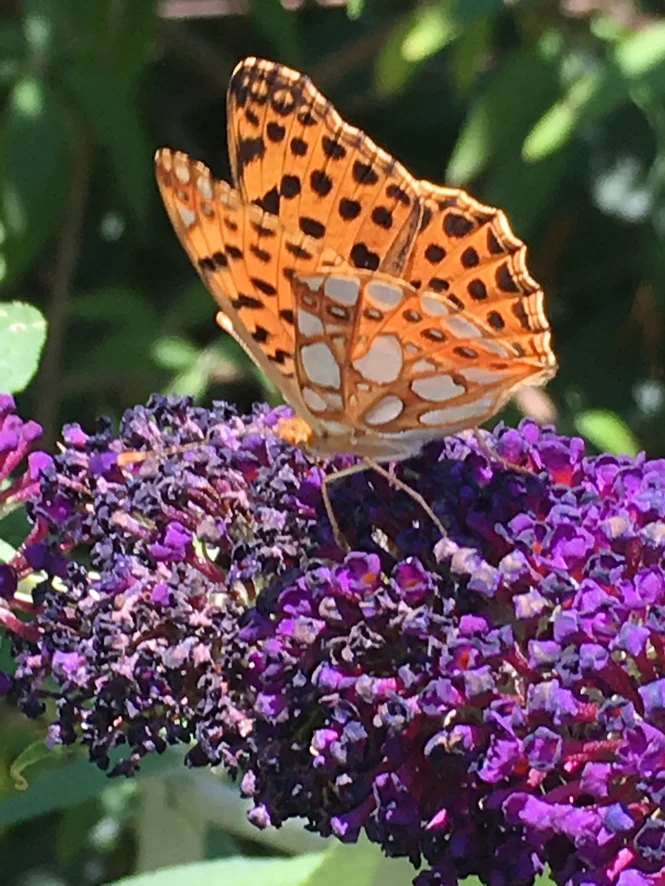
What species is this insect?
Issoria lathonia
